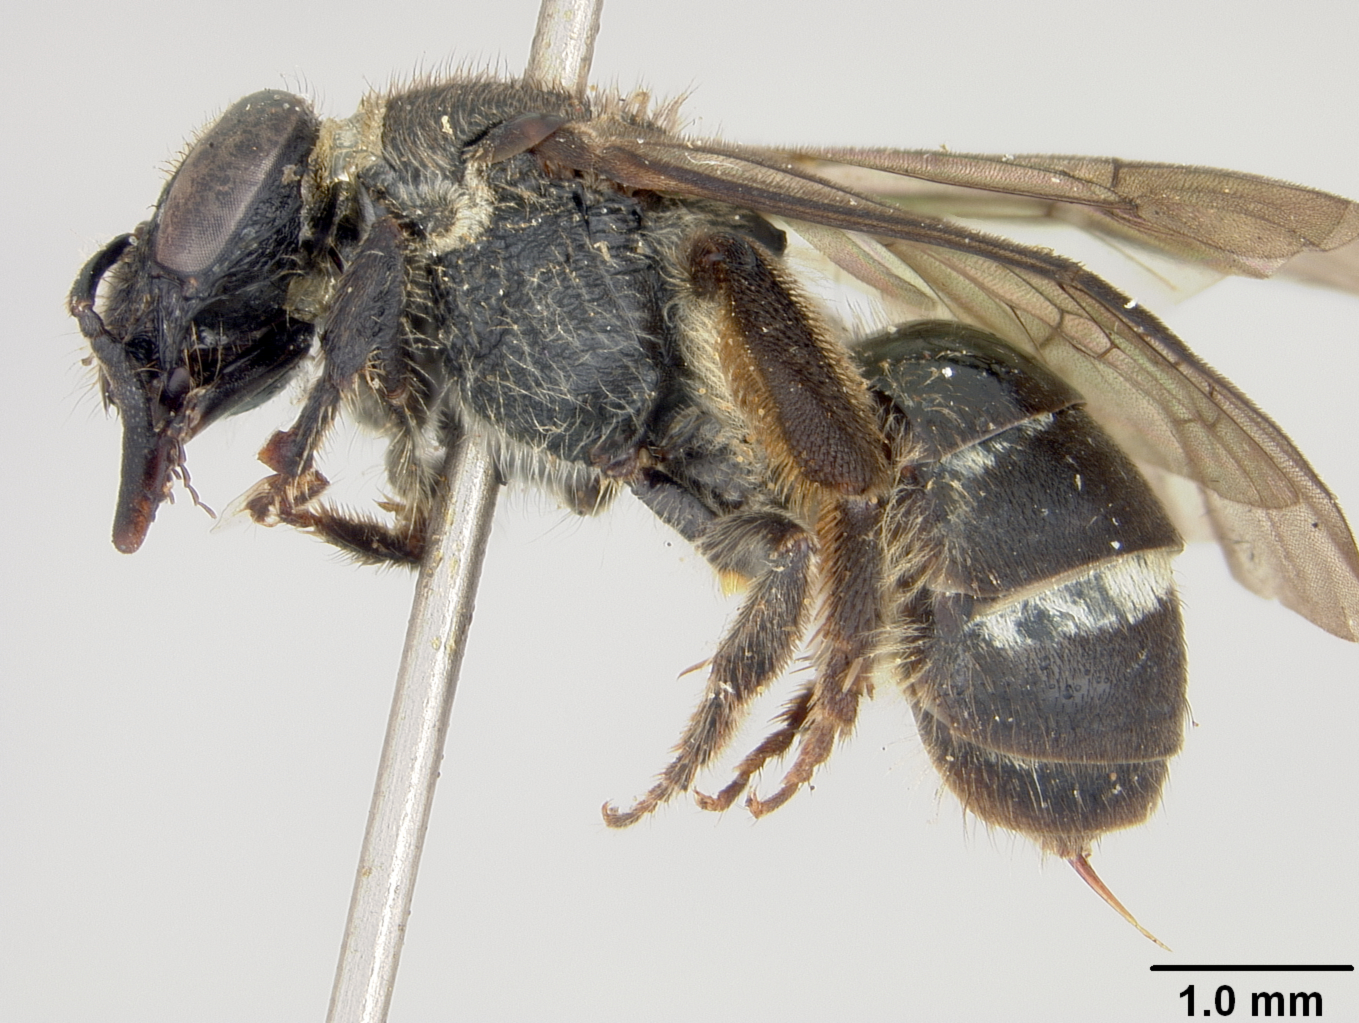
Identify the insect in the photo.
Halictus thoracicus
